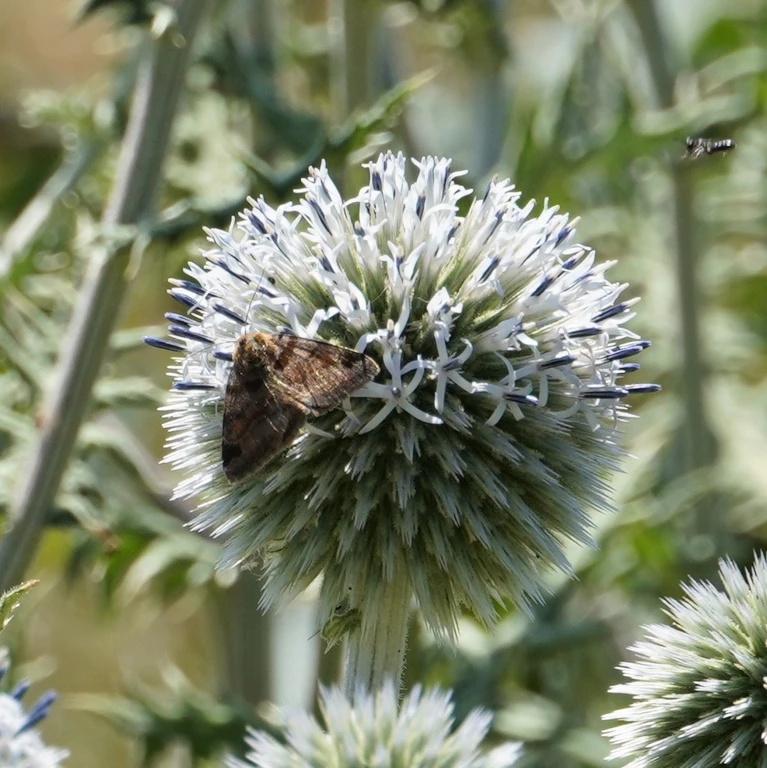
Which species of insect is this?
Euclidia glyphica
